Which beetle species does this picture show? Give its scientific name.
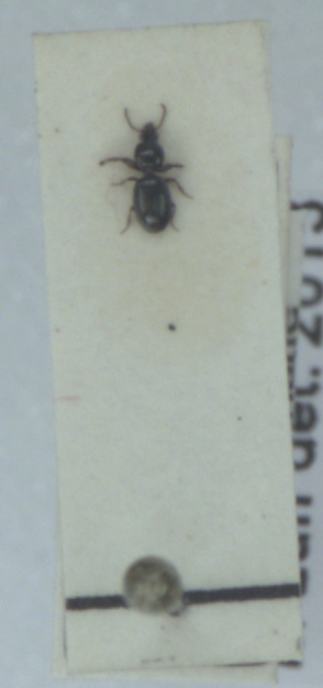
Dyschirius globosus
